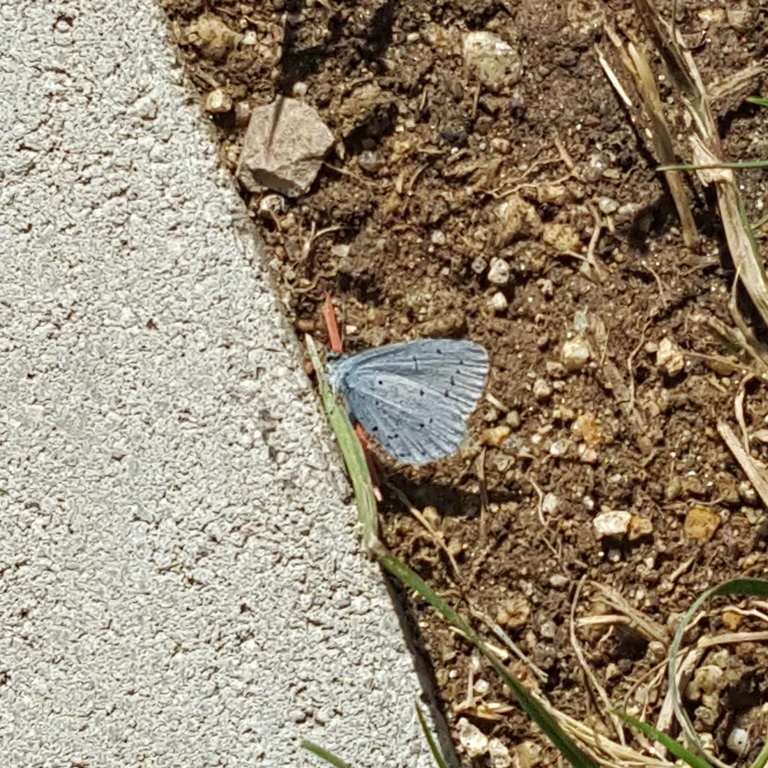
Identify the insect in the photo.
Celastrina argiolus
